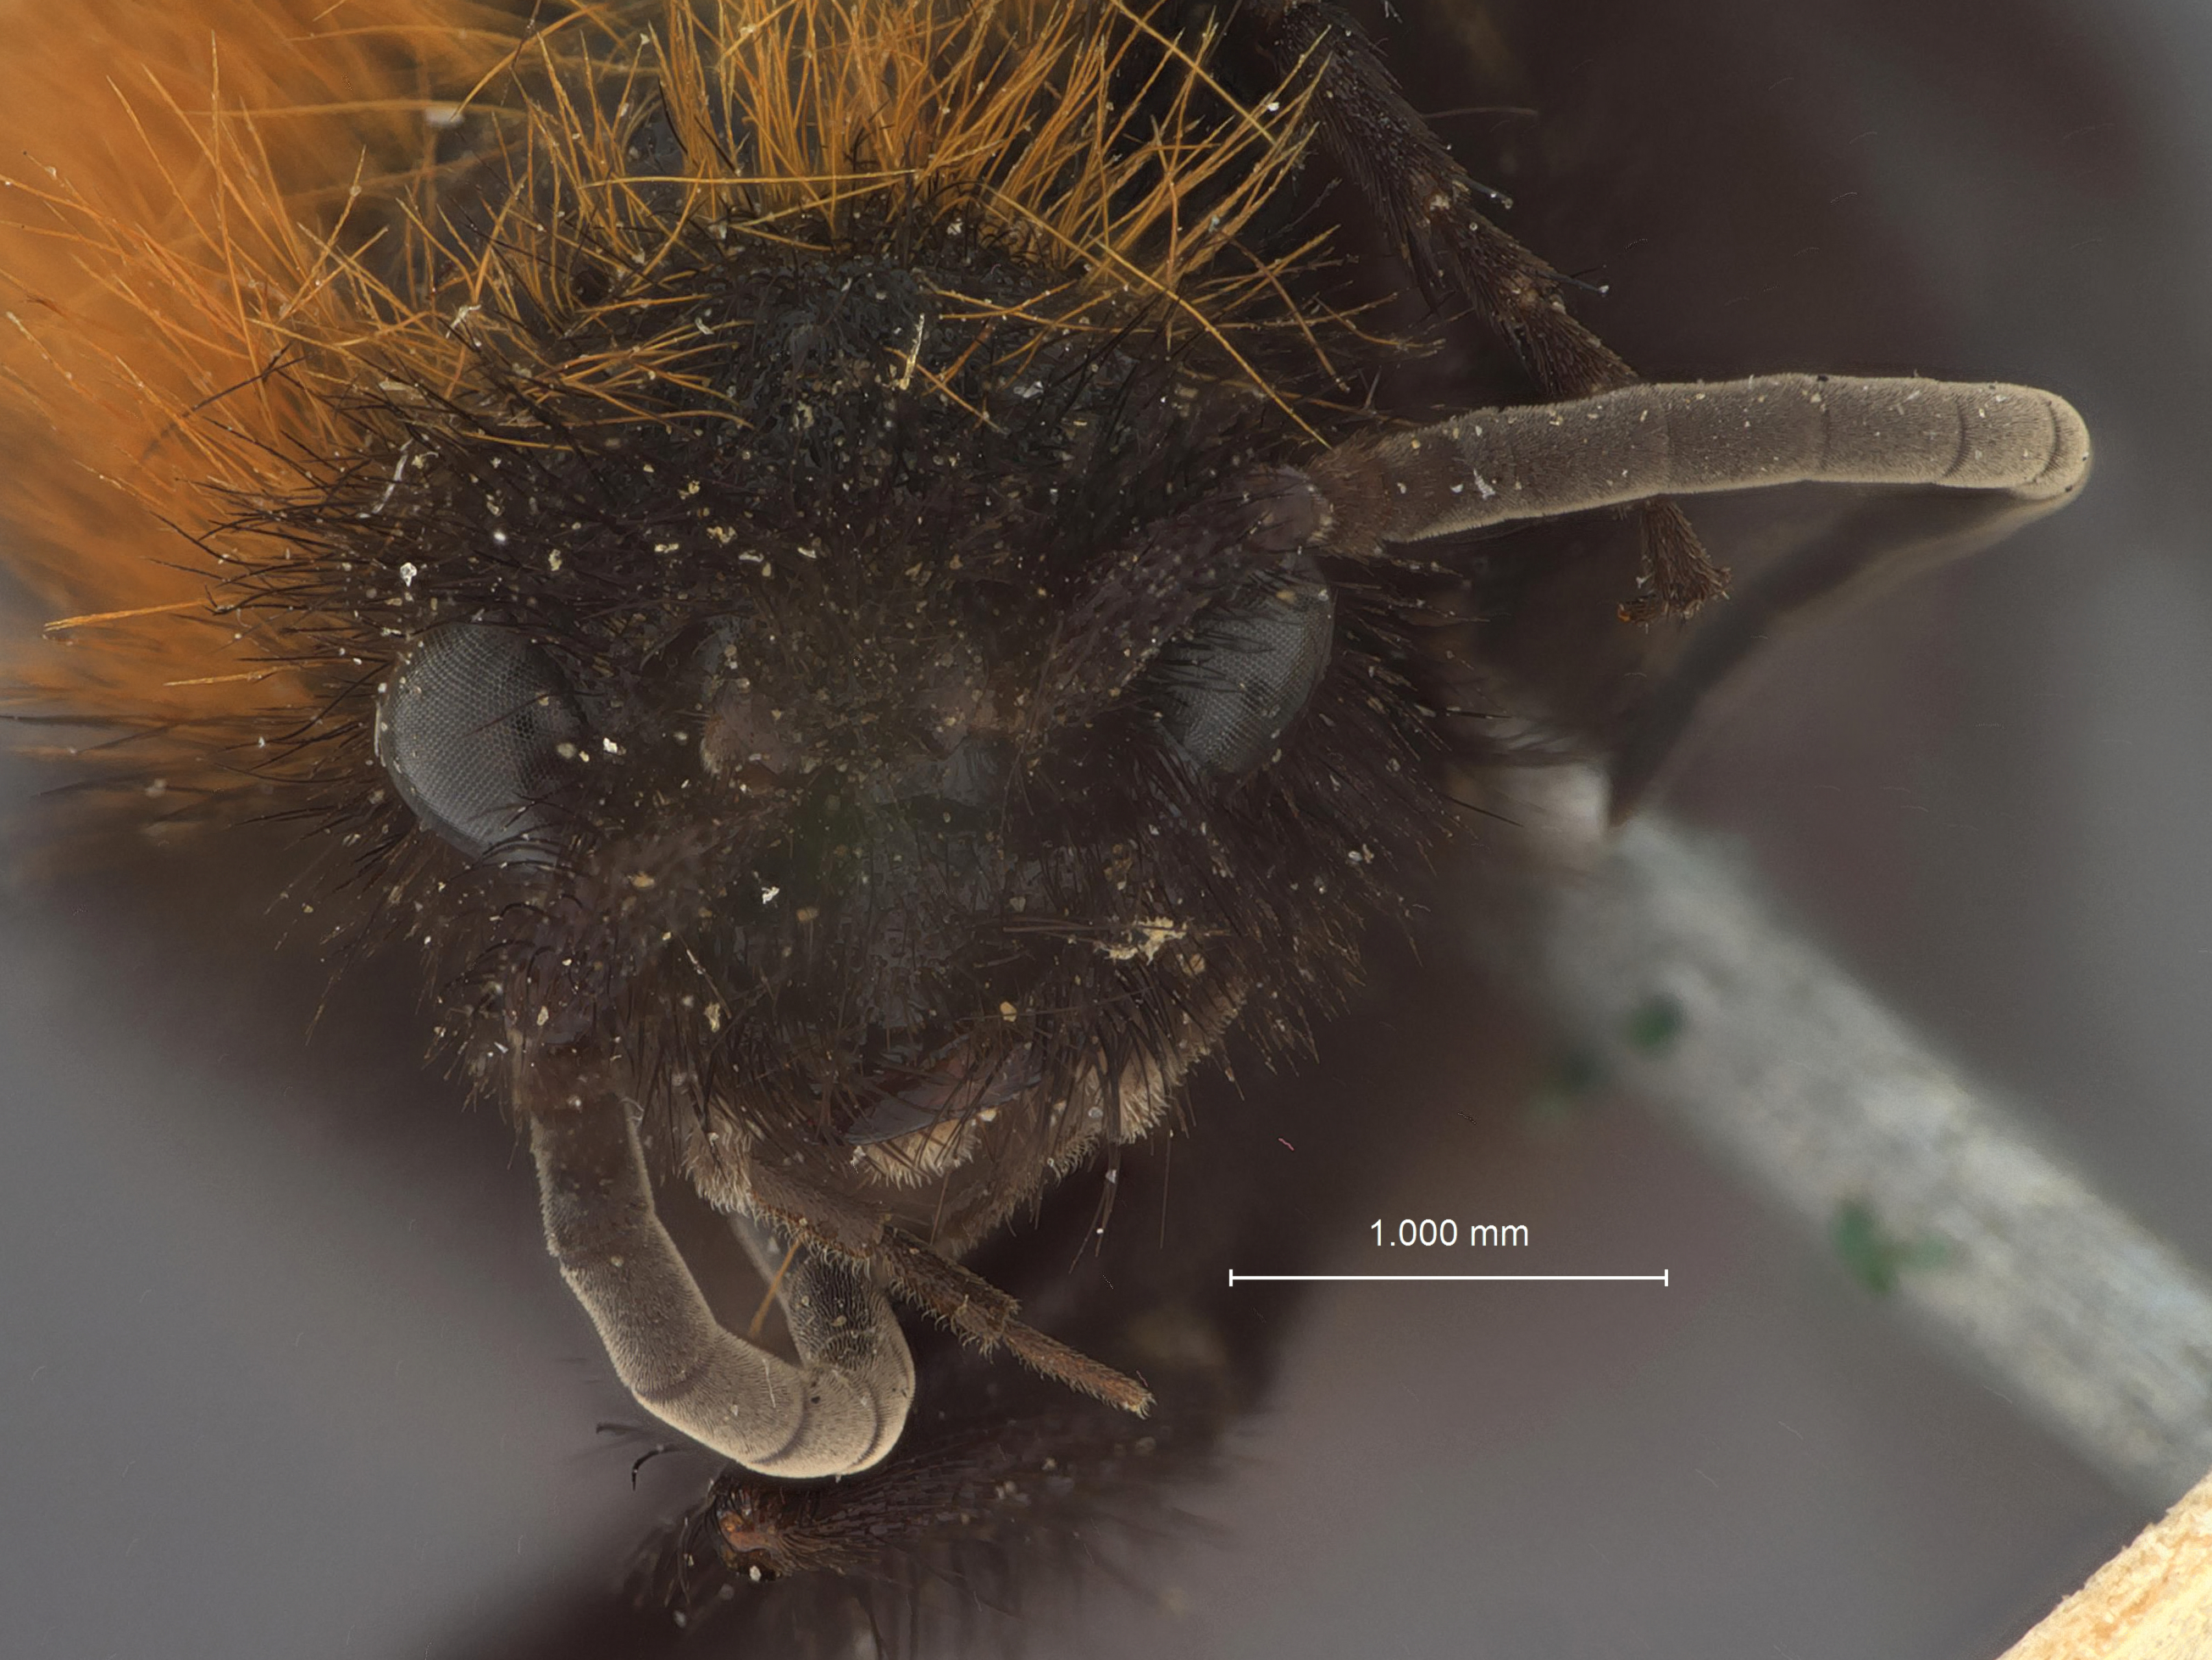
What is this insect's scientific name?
Dasymutilla abdita
